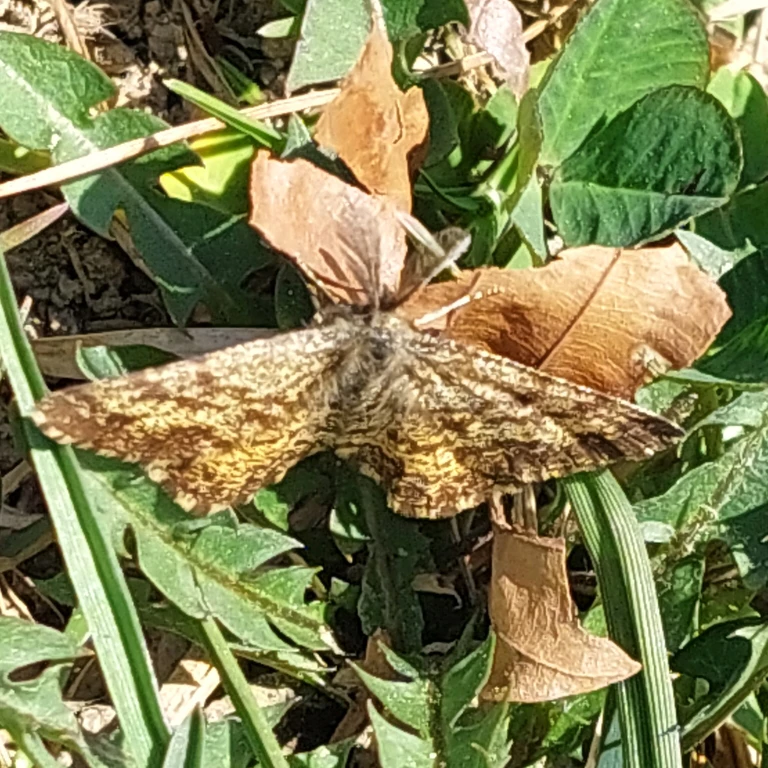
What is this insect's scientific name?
Ematurga atomaria
